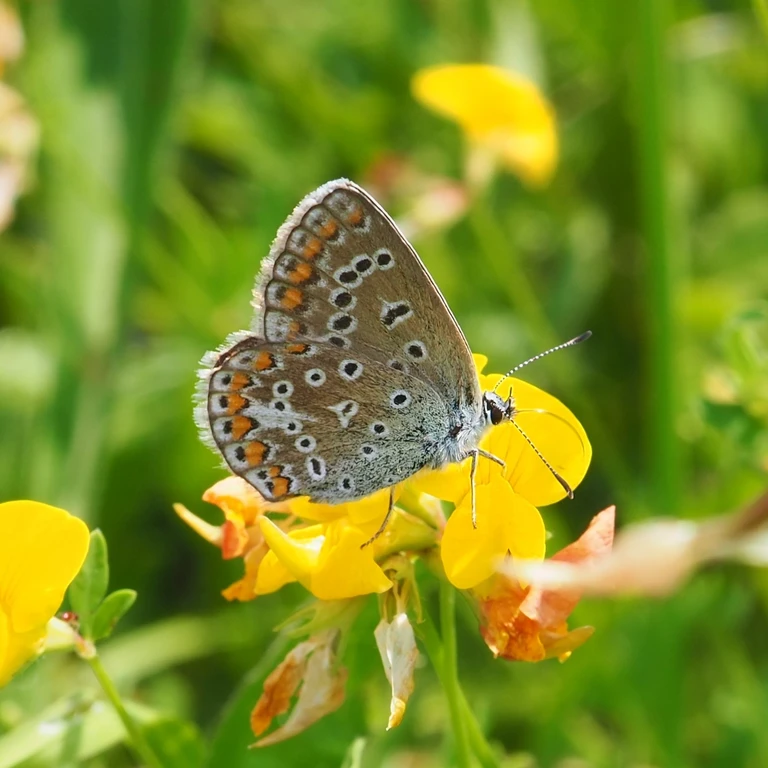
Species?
Polyommatus icarus
